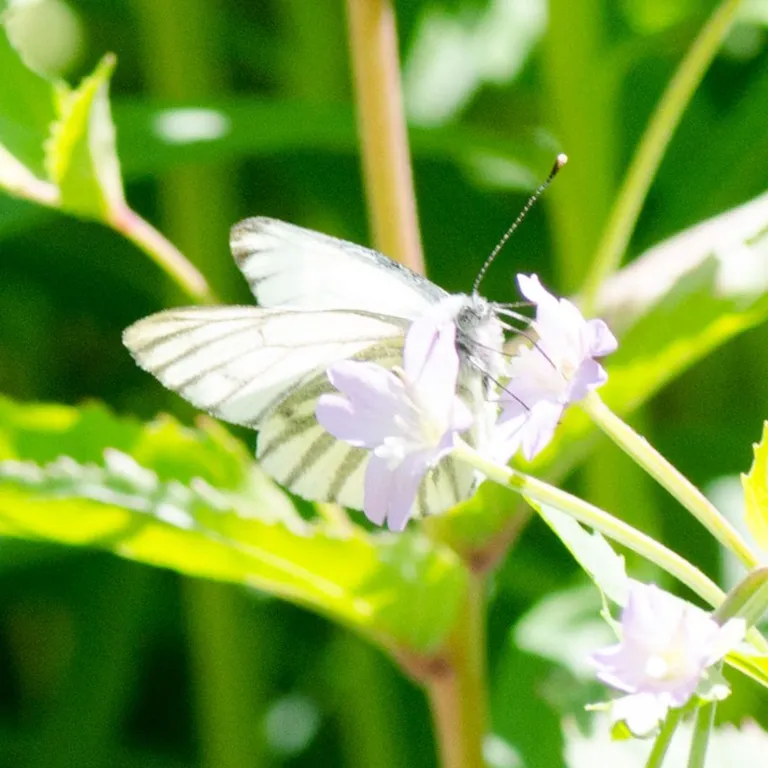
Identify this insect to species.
Pieris napi
